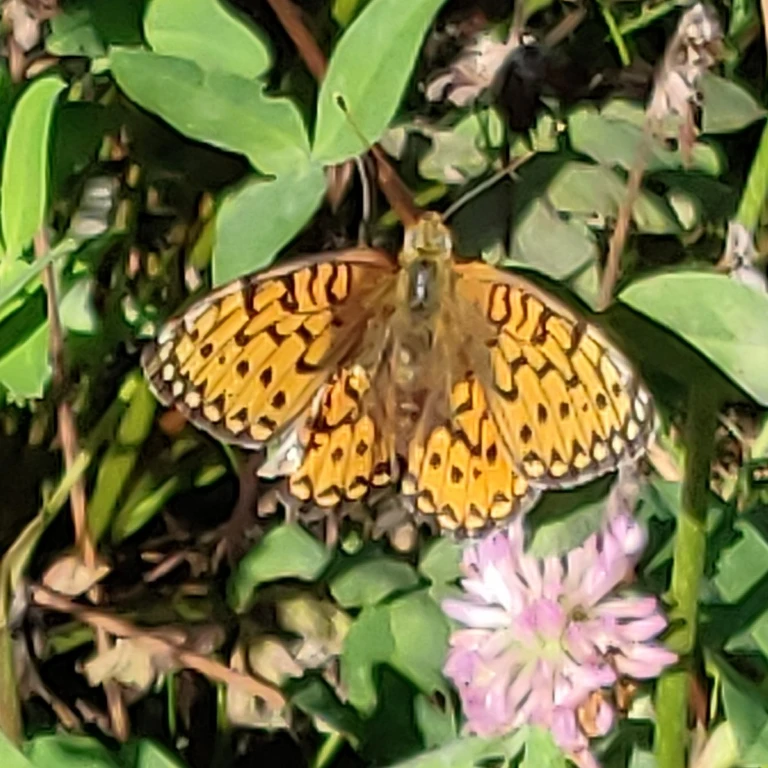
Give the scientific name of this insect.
Speyeria aglaja
